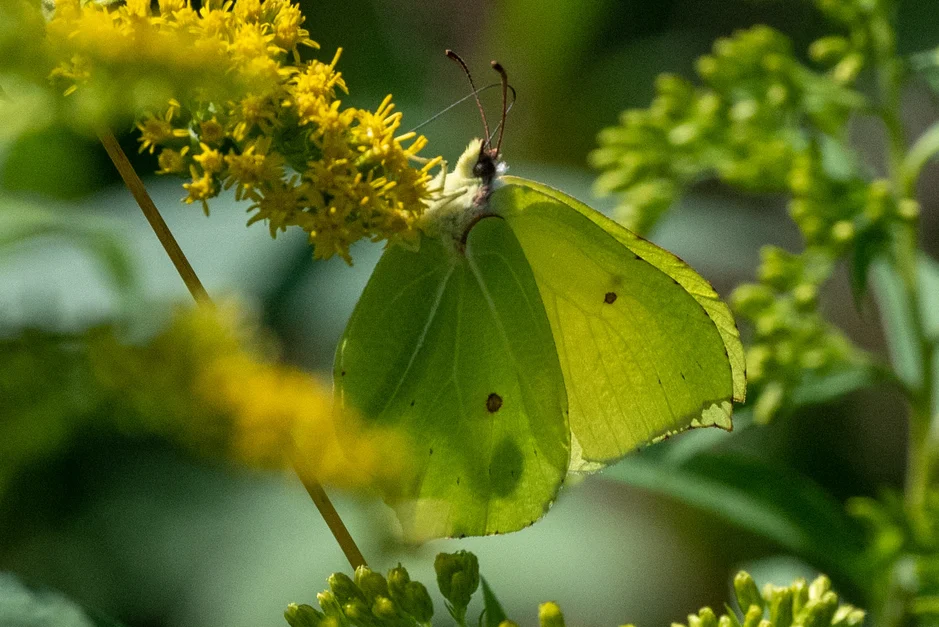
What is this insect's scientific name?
Gonepteryx rhamni
